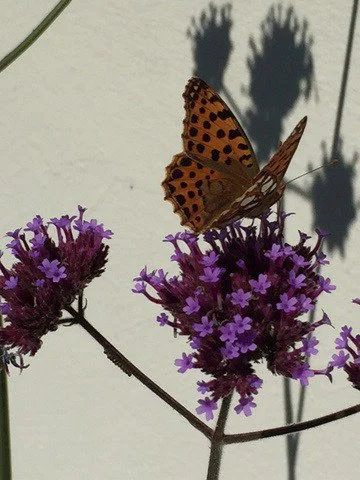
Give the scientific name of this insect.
Issoria lathonia
